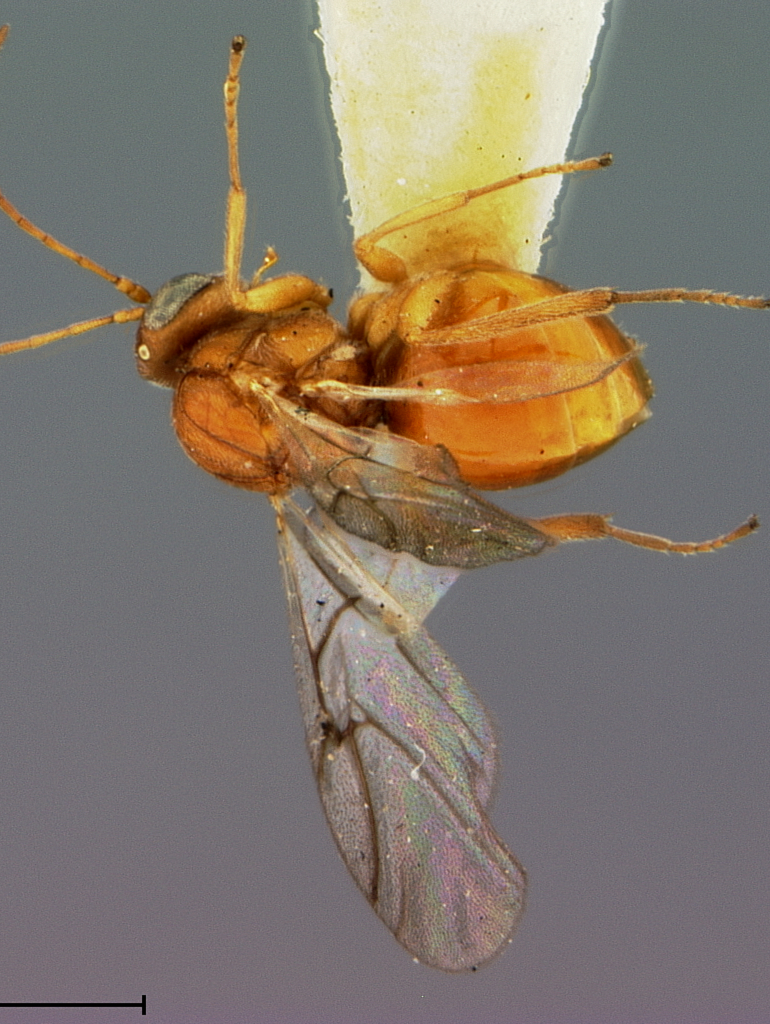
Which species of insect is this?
Andricus stramineus
